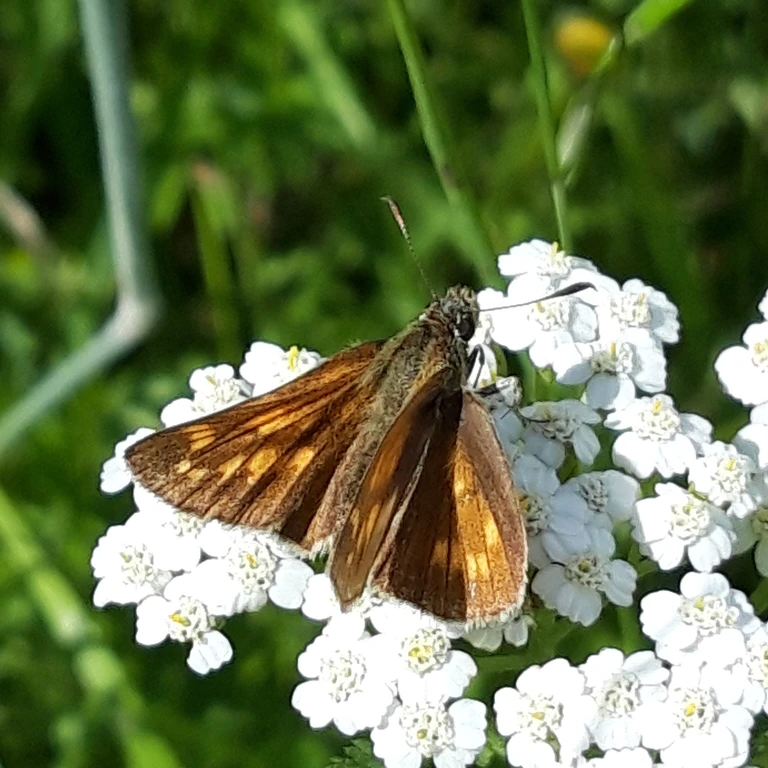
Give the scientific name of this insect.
Ochlodes sylvanus (also Ochlodes venata)
